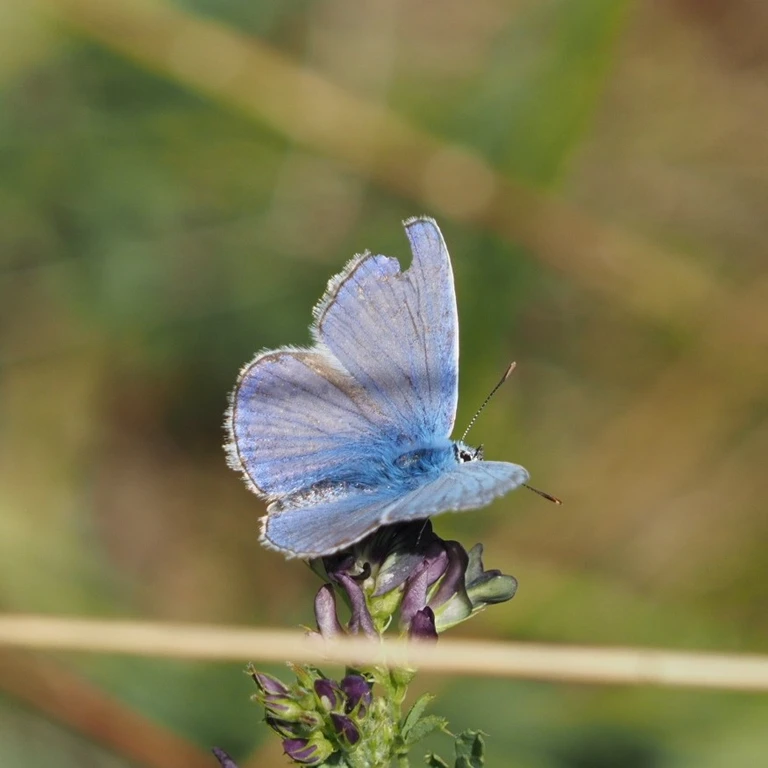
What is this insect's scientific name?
Polyommatus icarus
